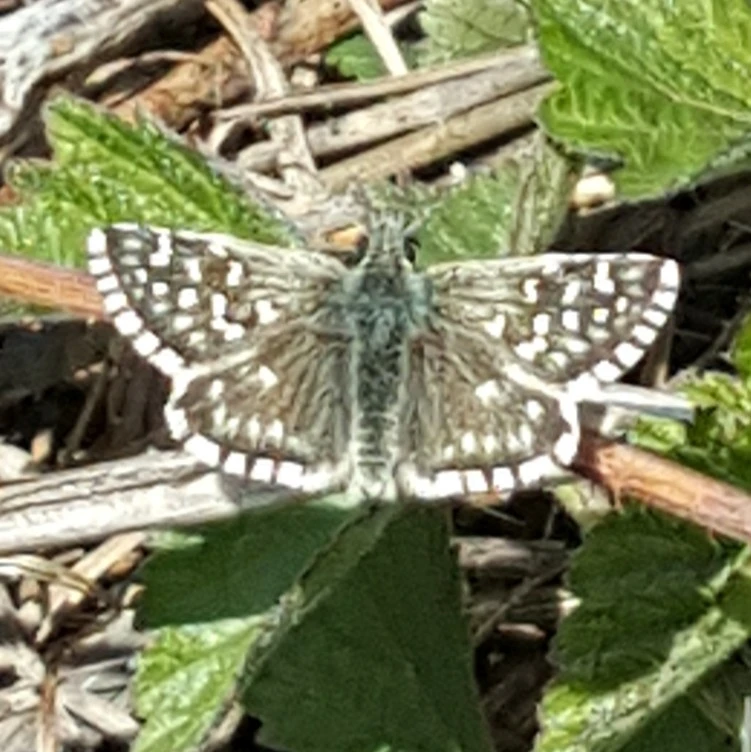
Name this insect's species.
Pyrgus malvae
